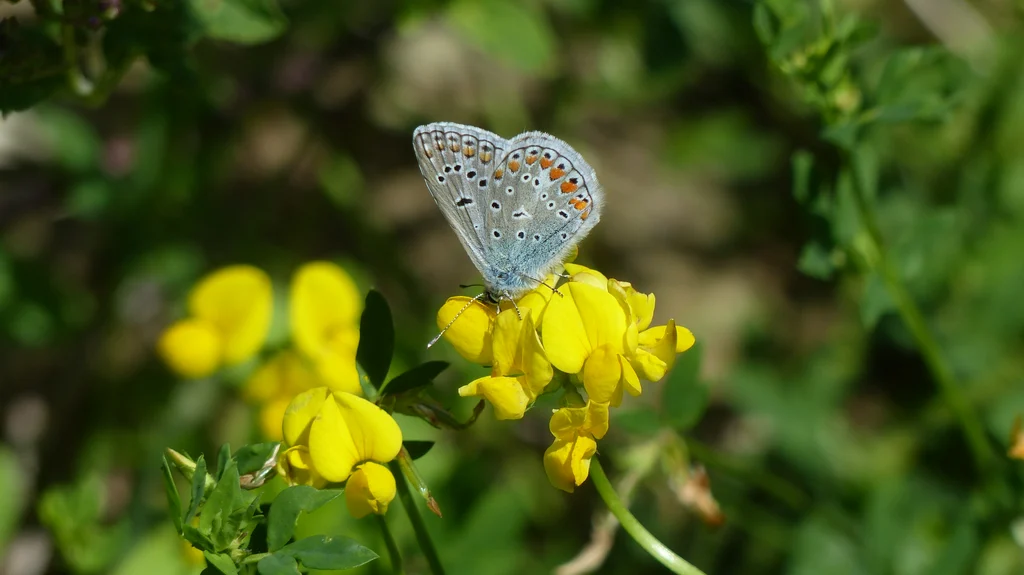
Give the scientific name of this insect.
Polyommatus icarus
